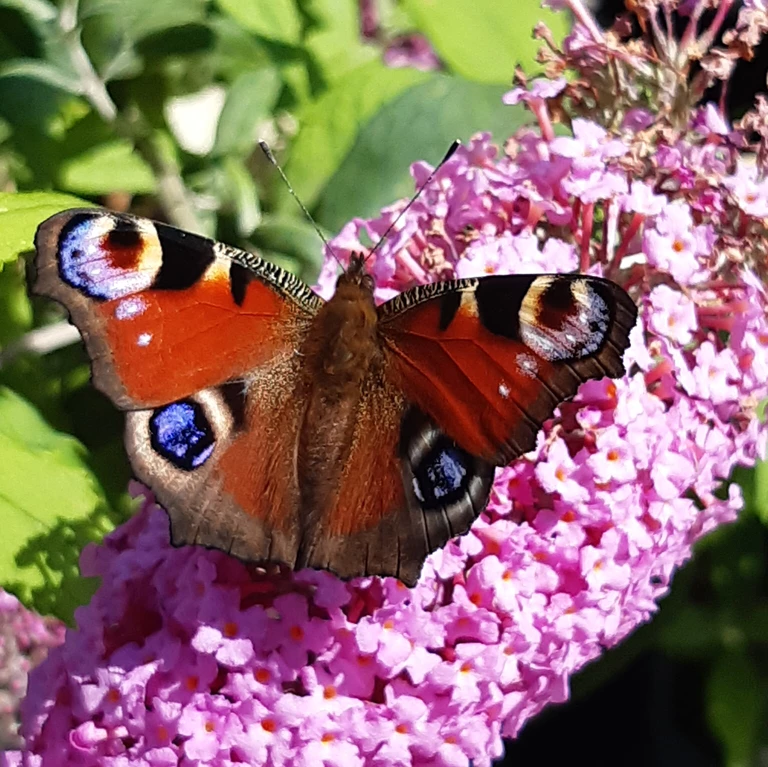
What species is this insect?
Aglais io
